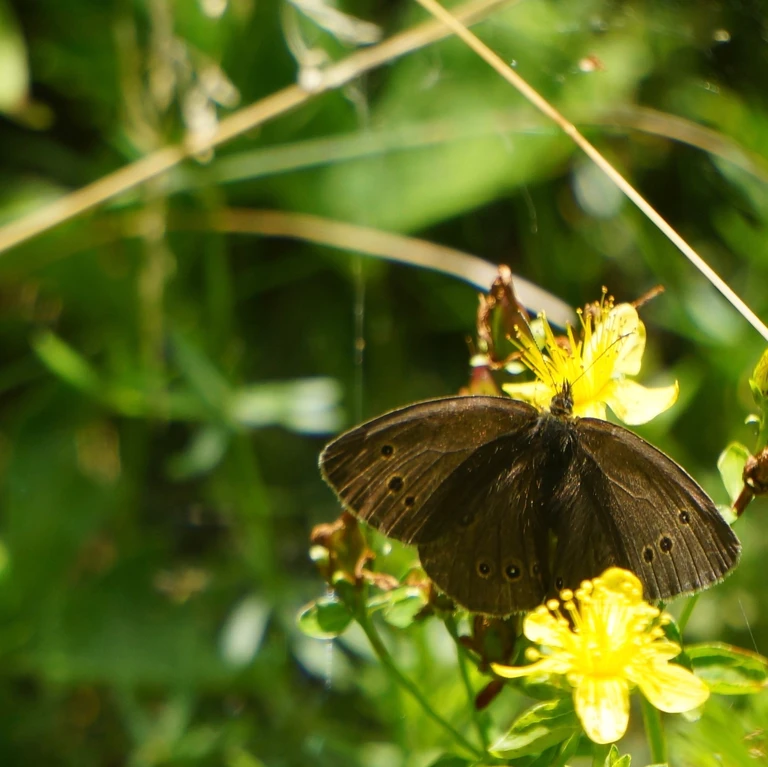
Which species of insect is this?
Aphantopus hyperantus
